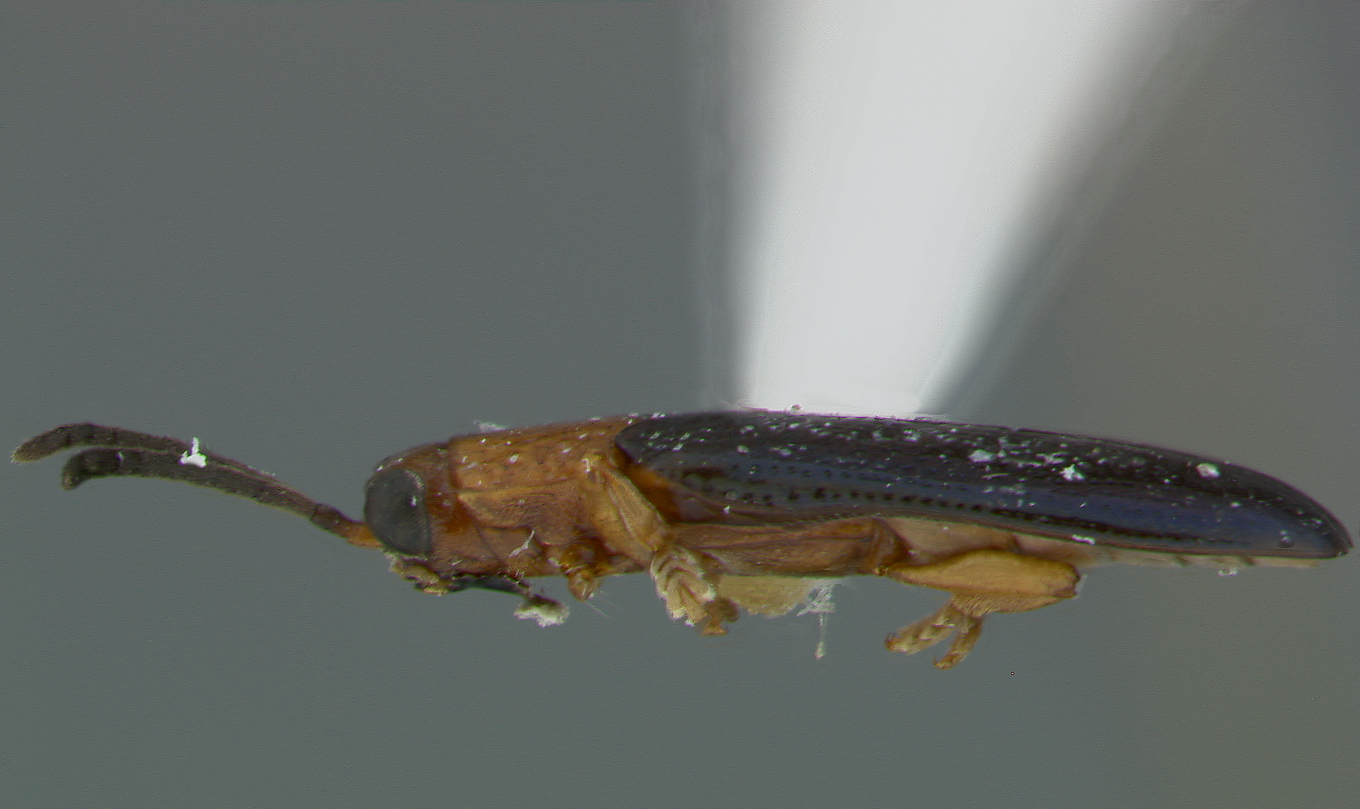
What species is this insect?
Cephaloleia facetus
